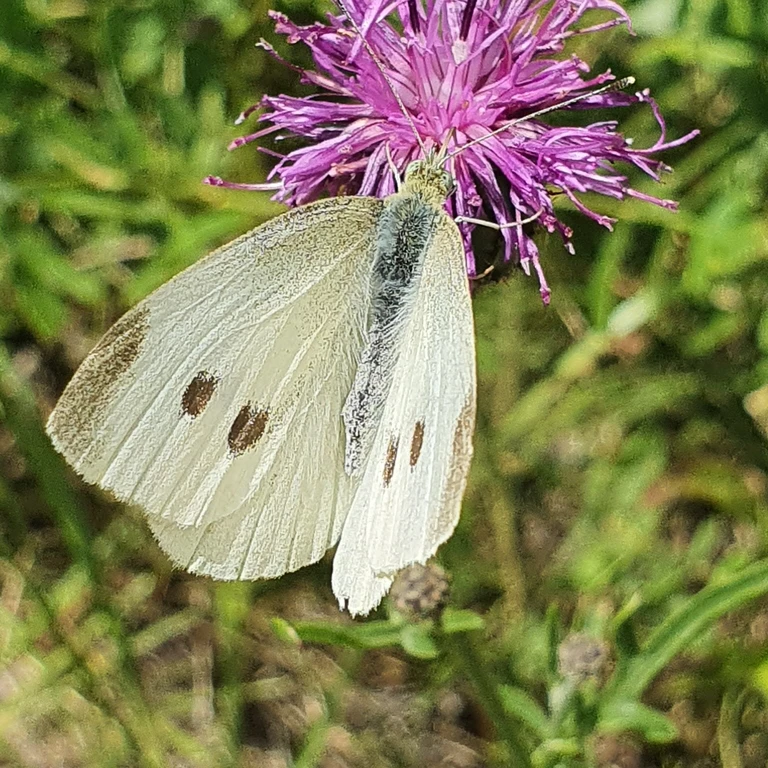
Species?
Pieris rapae
